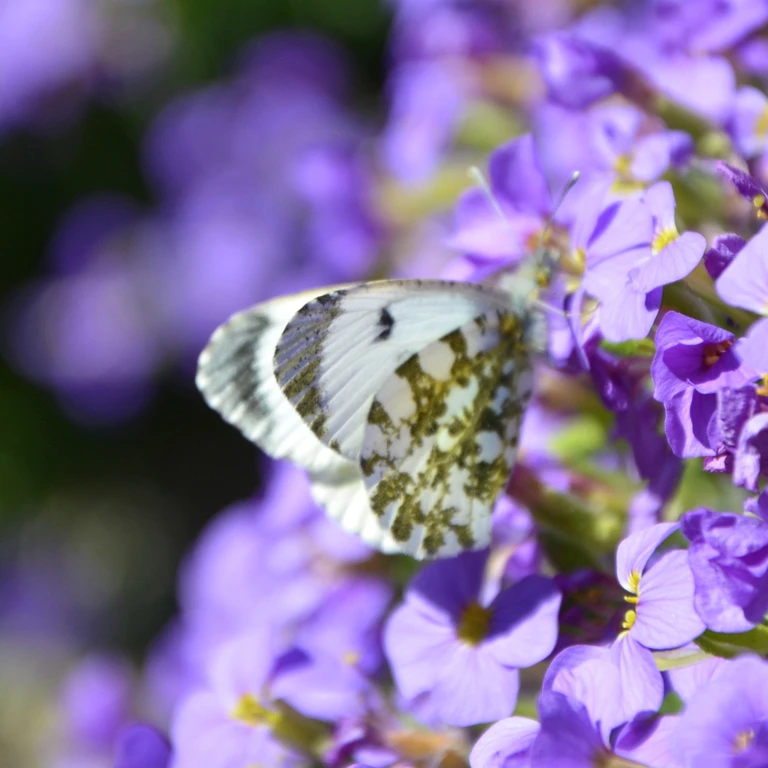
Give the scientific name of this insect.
Anthocharis cardamines
